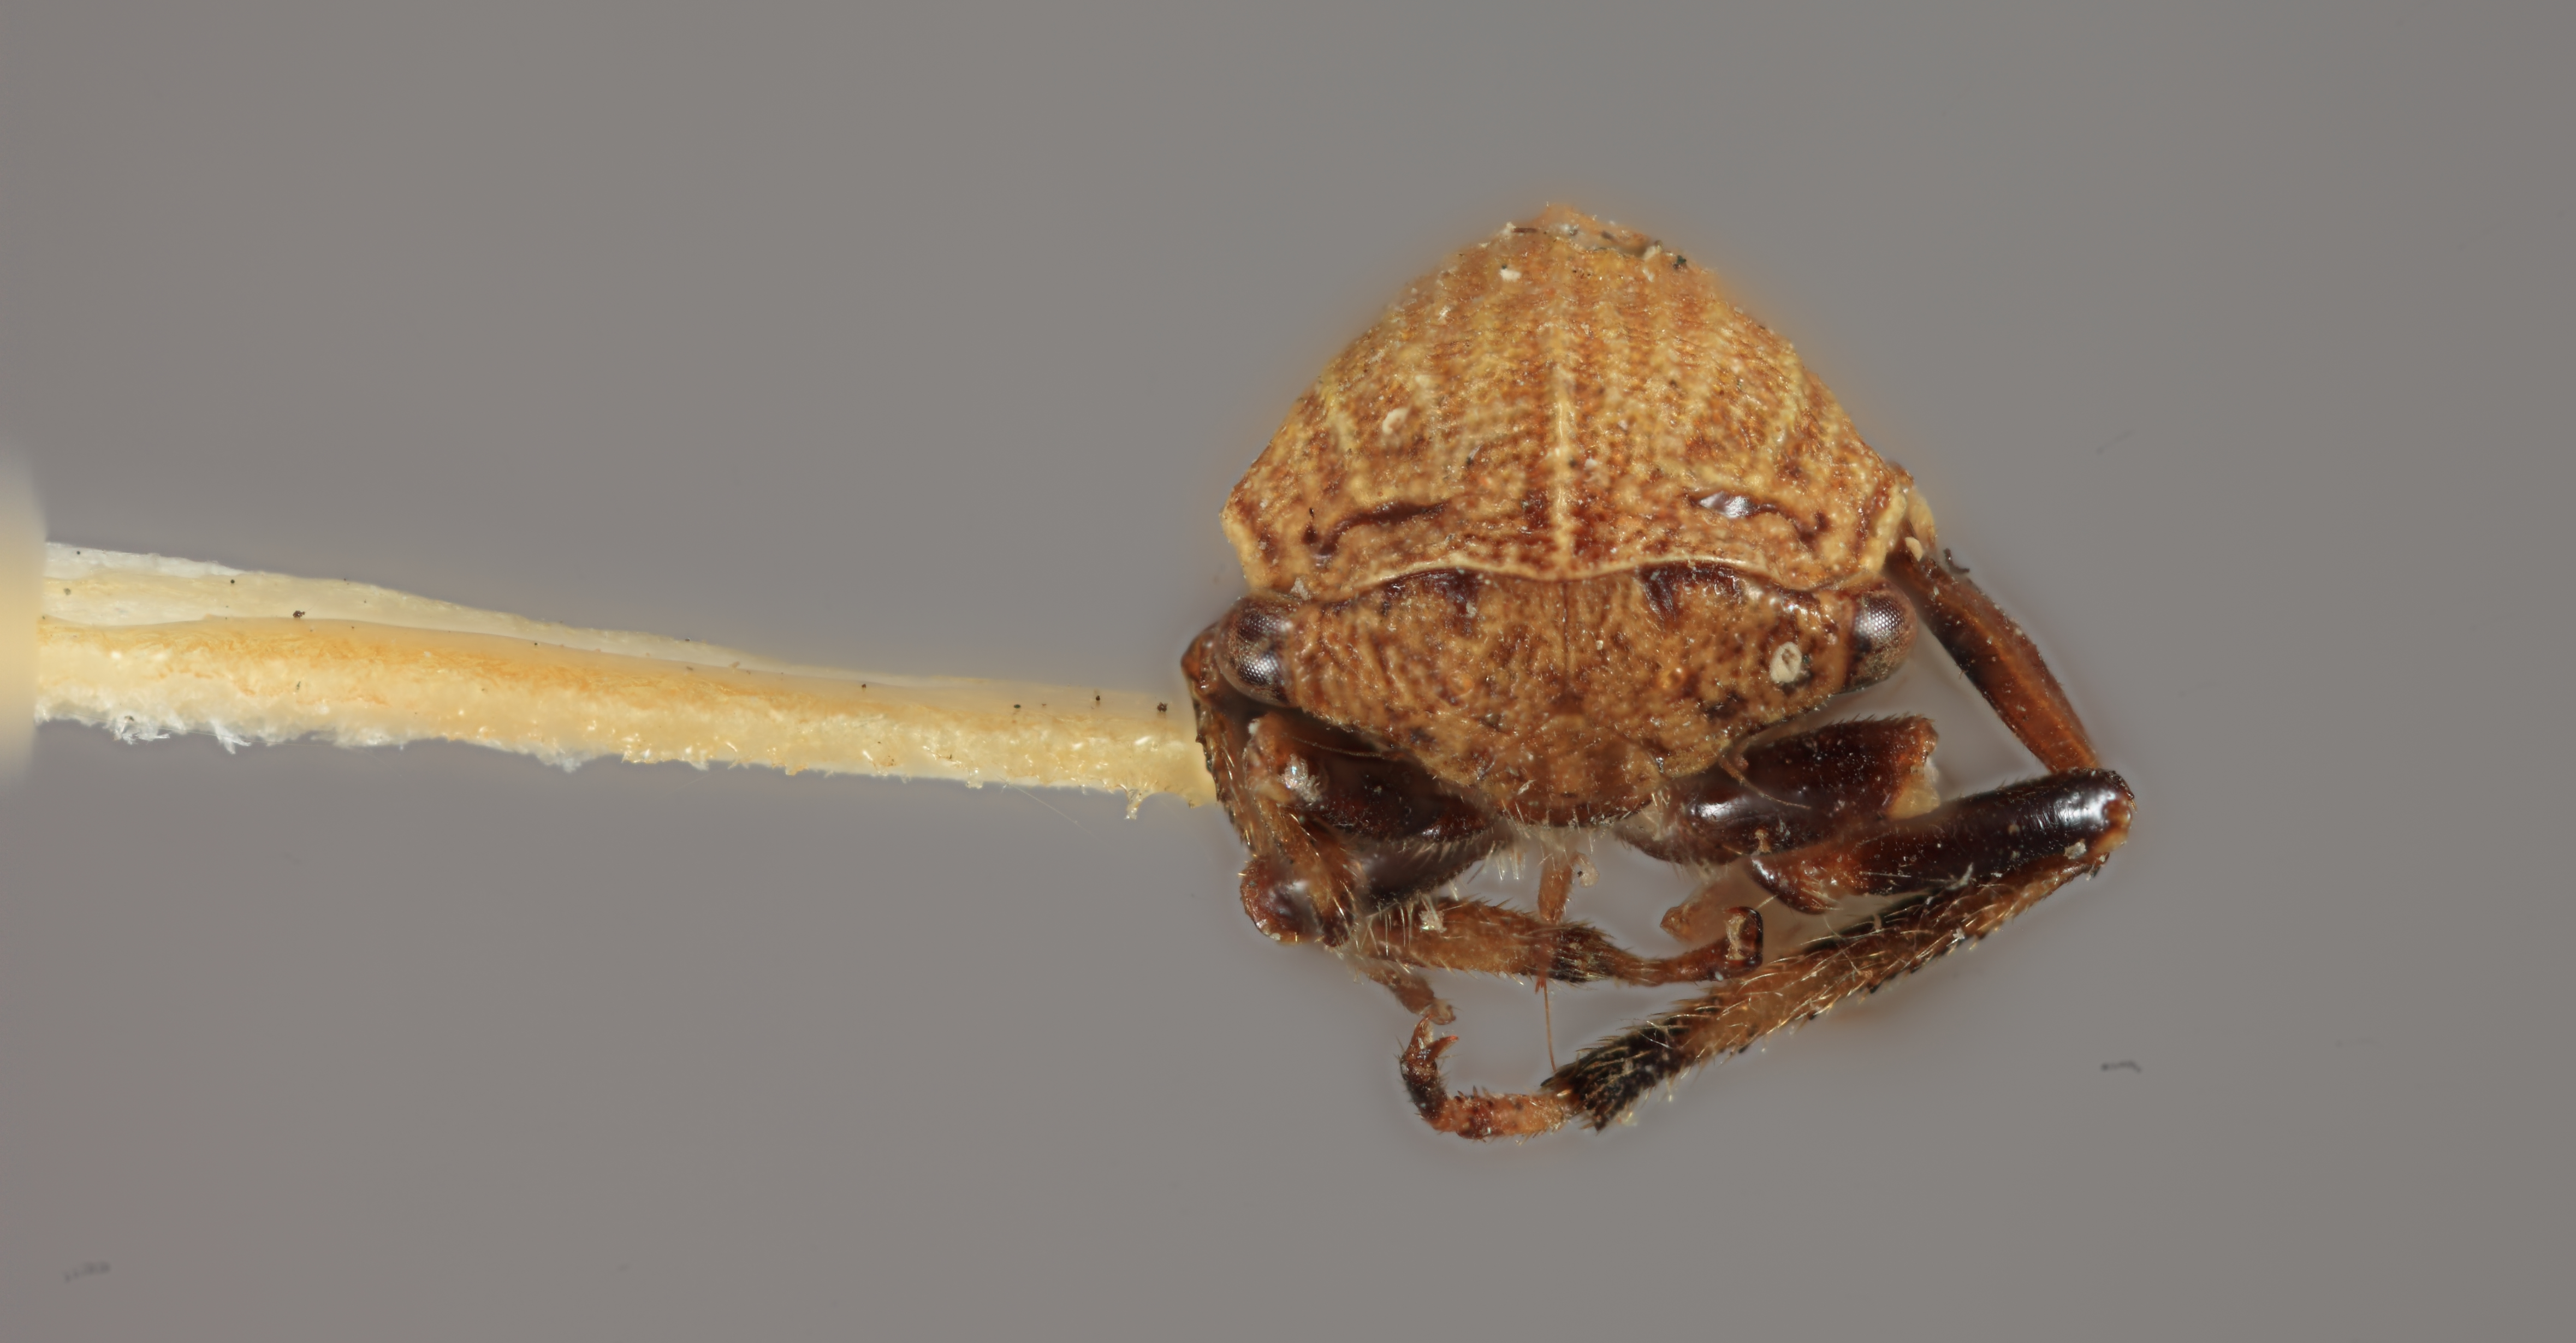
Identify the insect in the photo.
Mendicea scaphoidea
